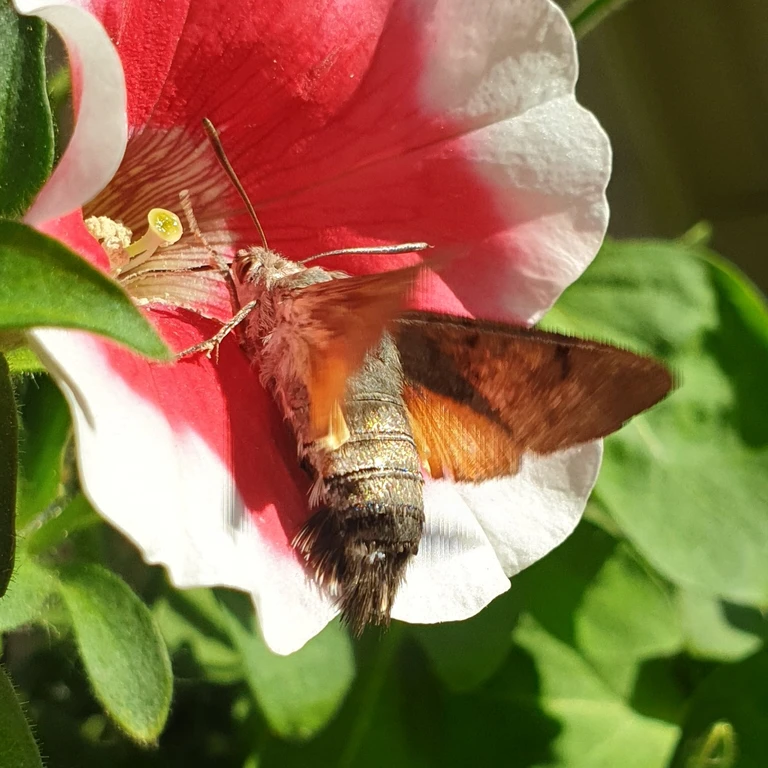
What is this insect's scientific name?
Macroglossum stellatarum
